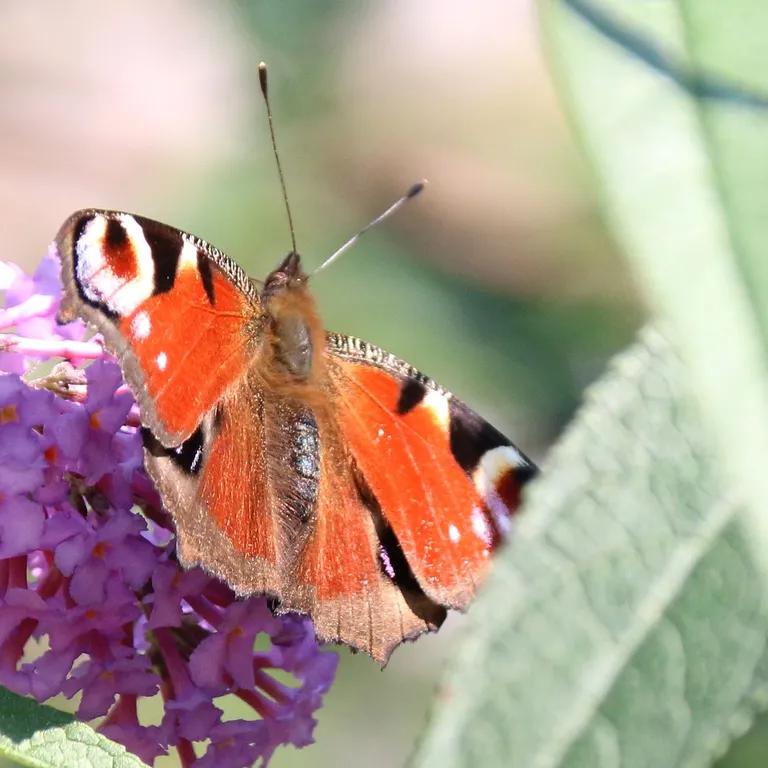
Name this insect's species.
Aglais io
